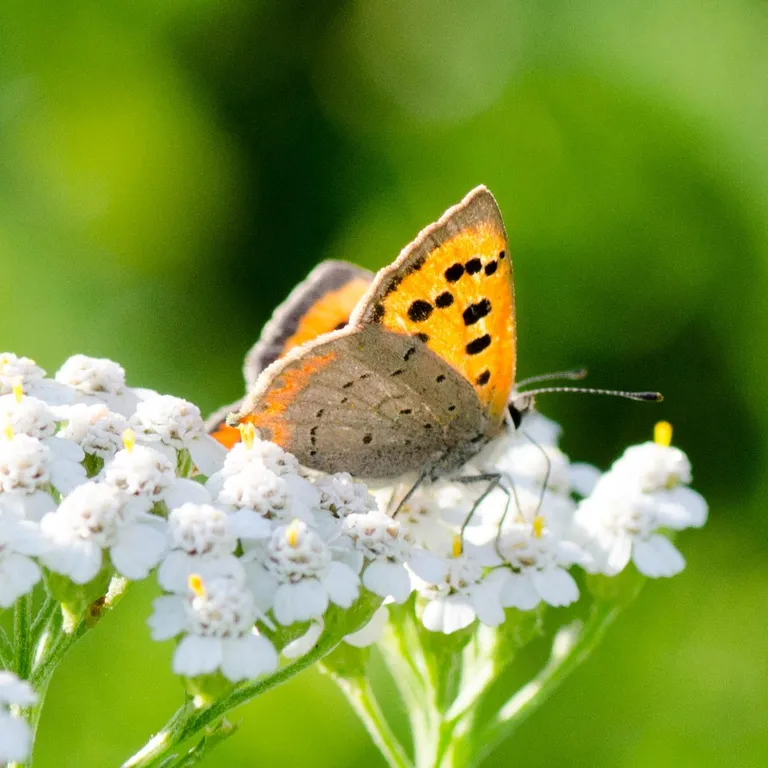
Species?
Lycaena phlaeas
